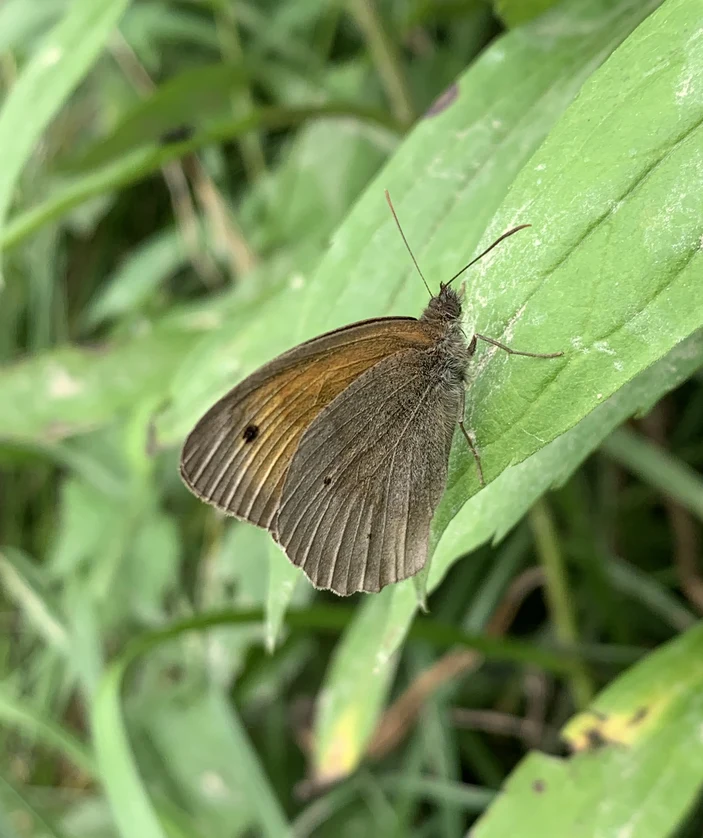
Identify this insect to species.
Maniola jurtina
